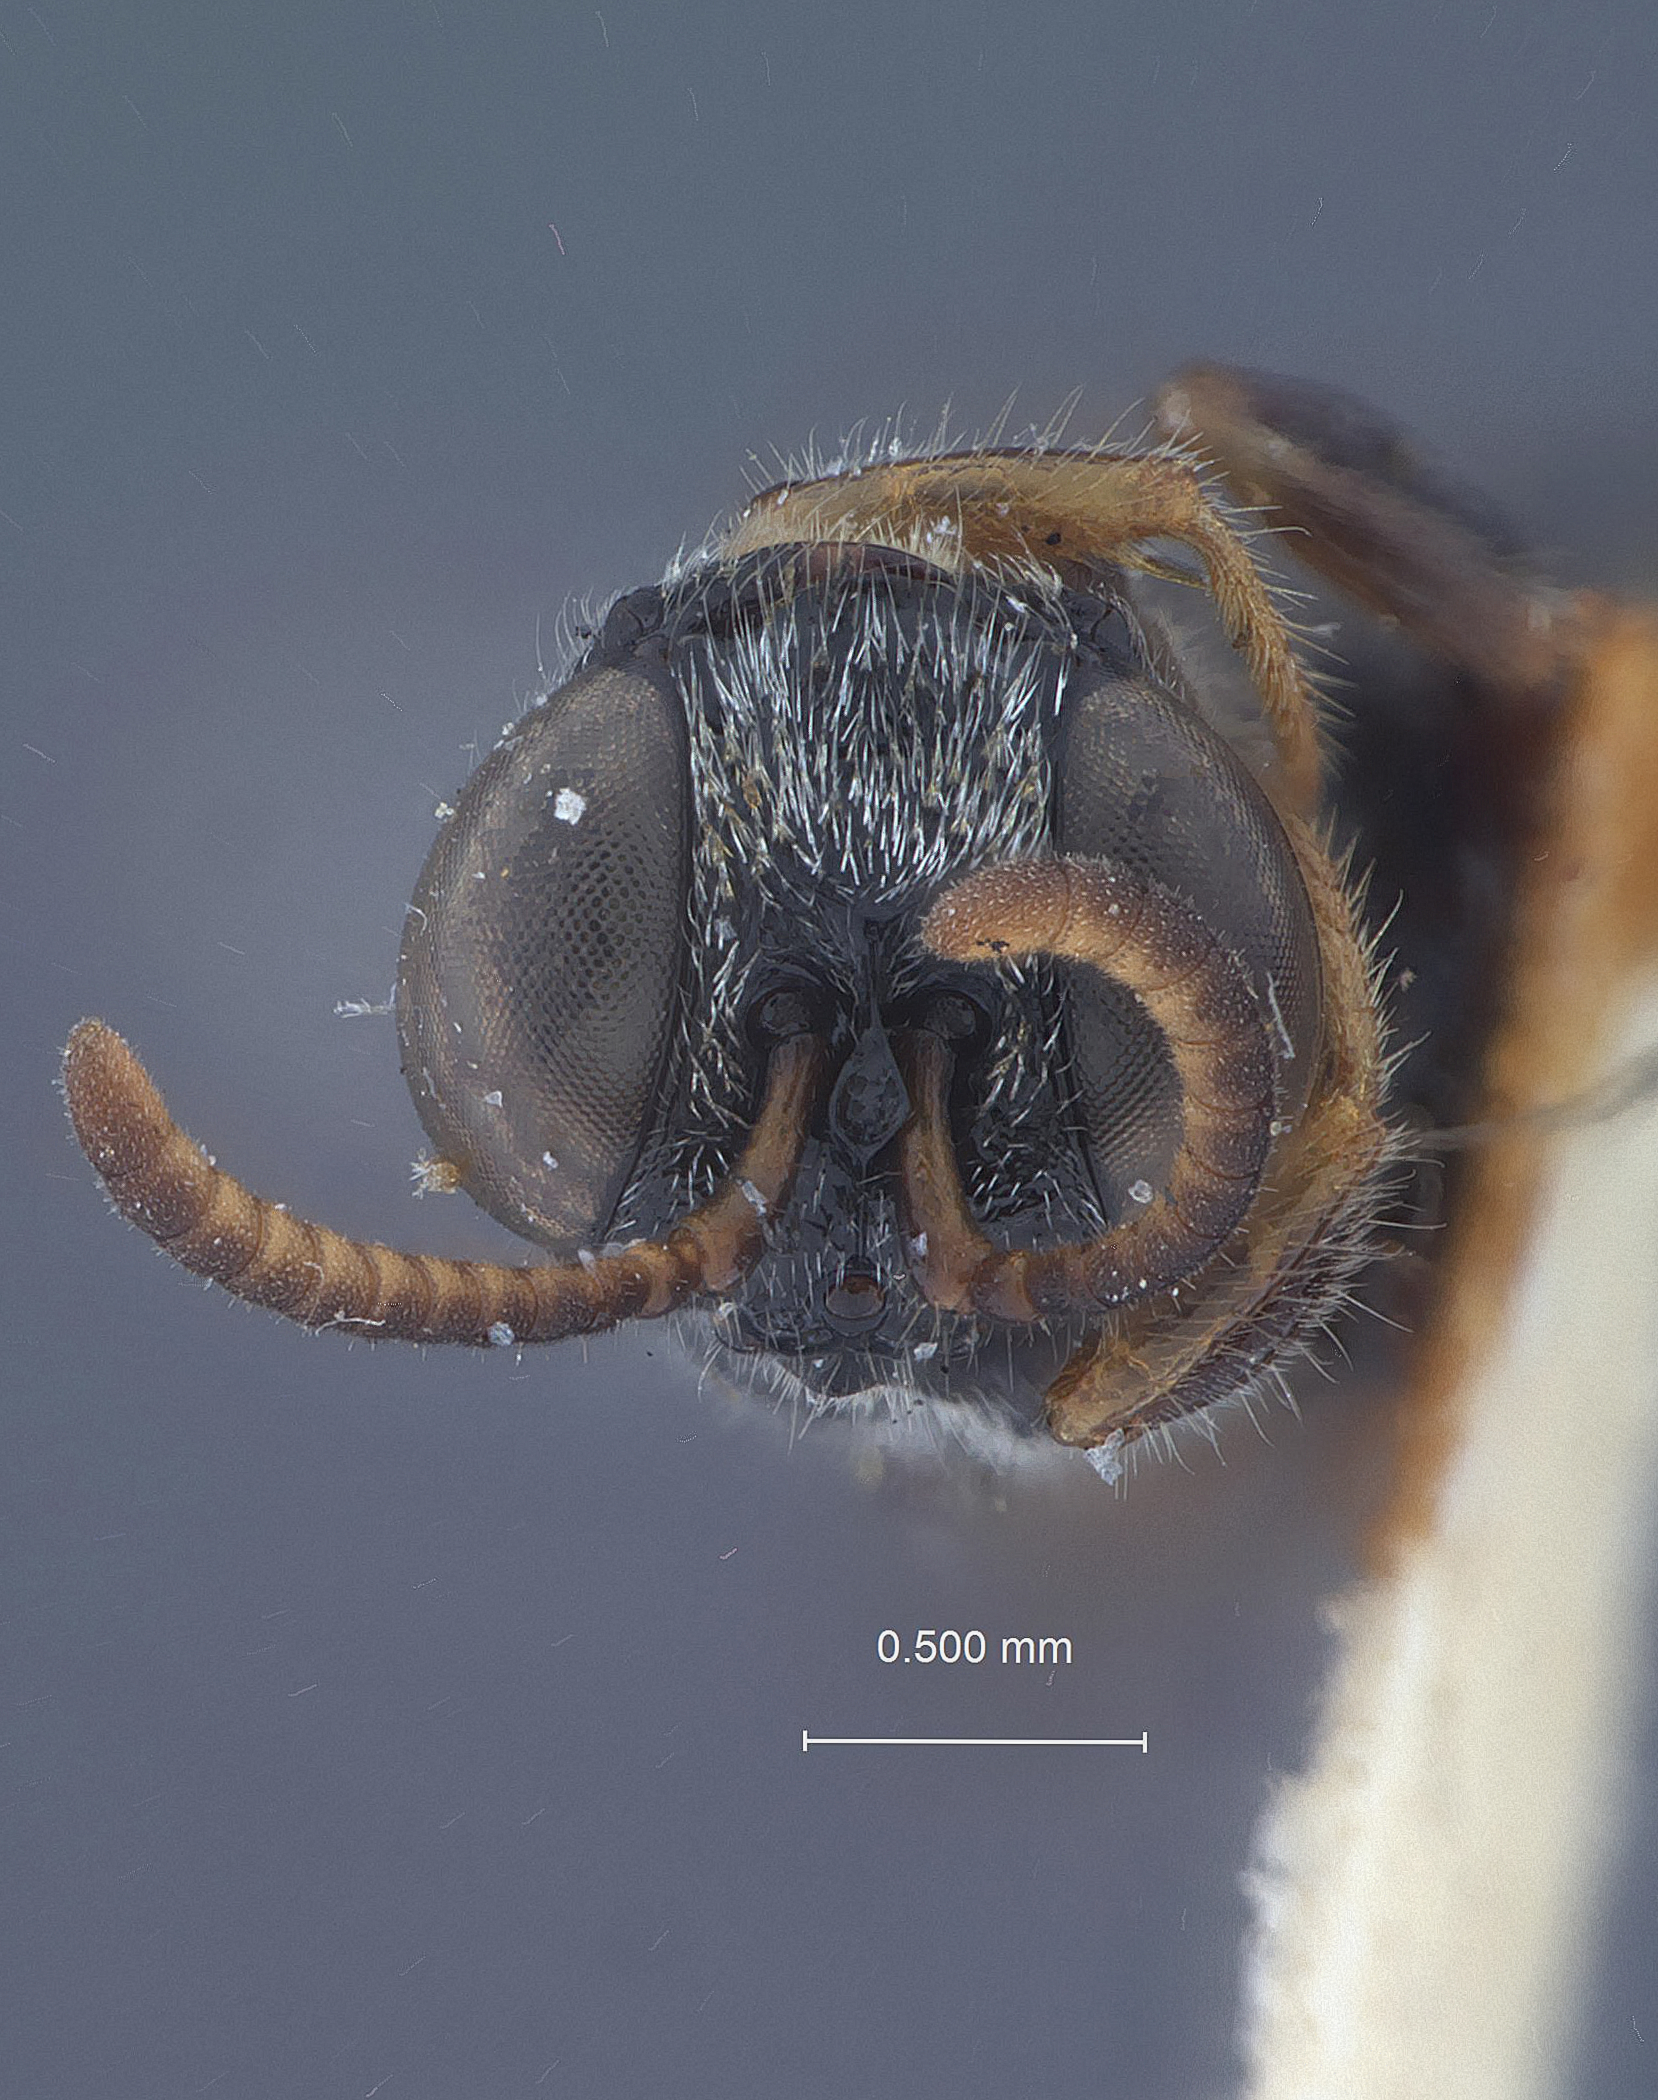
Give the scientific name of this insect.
Psenulus rugosus
